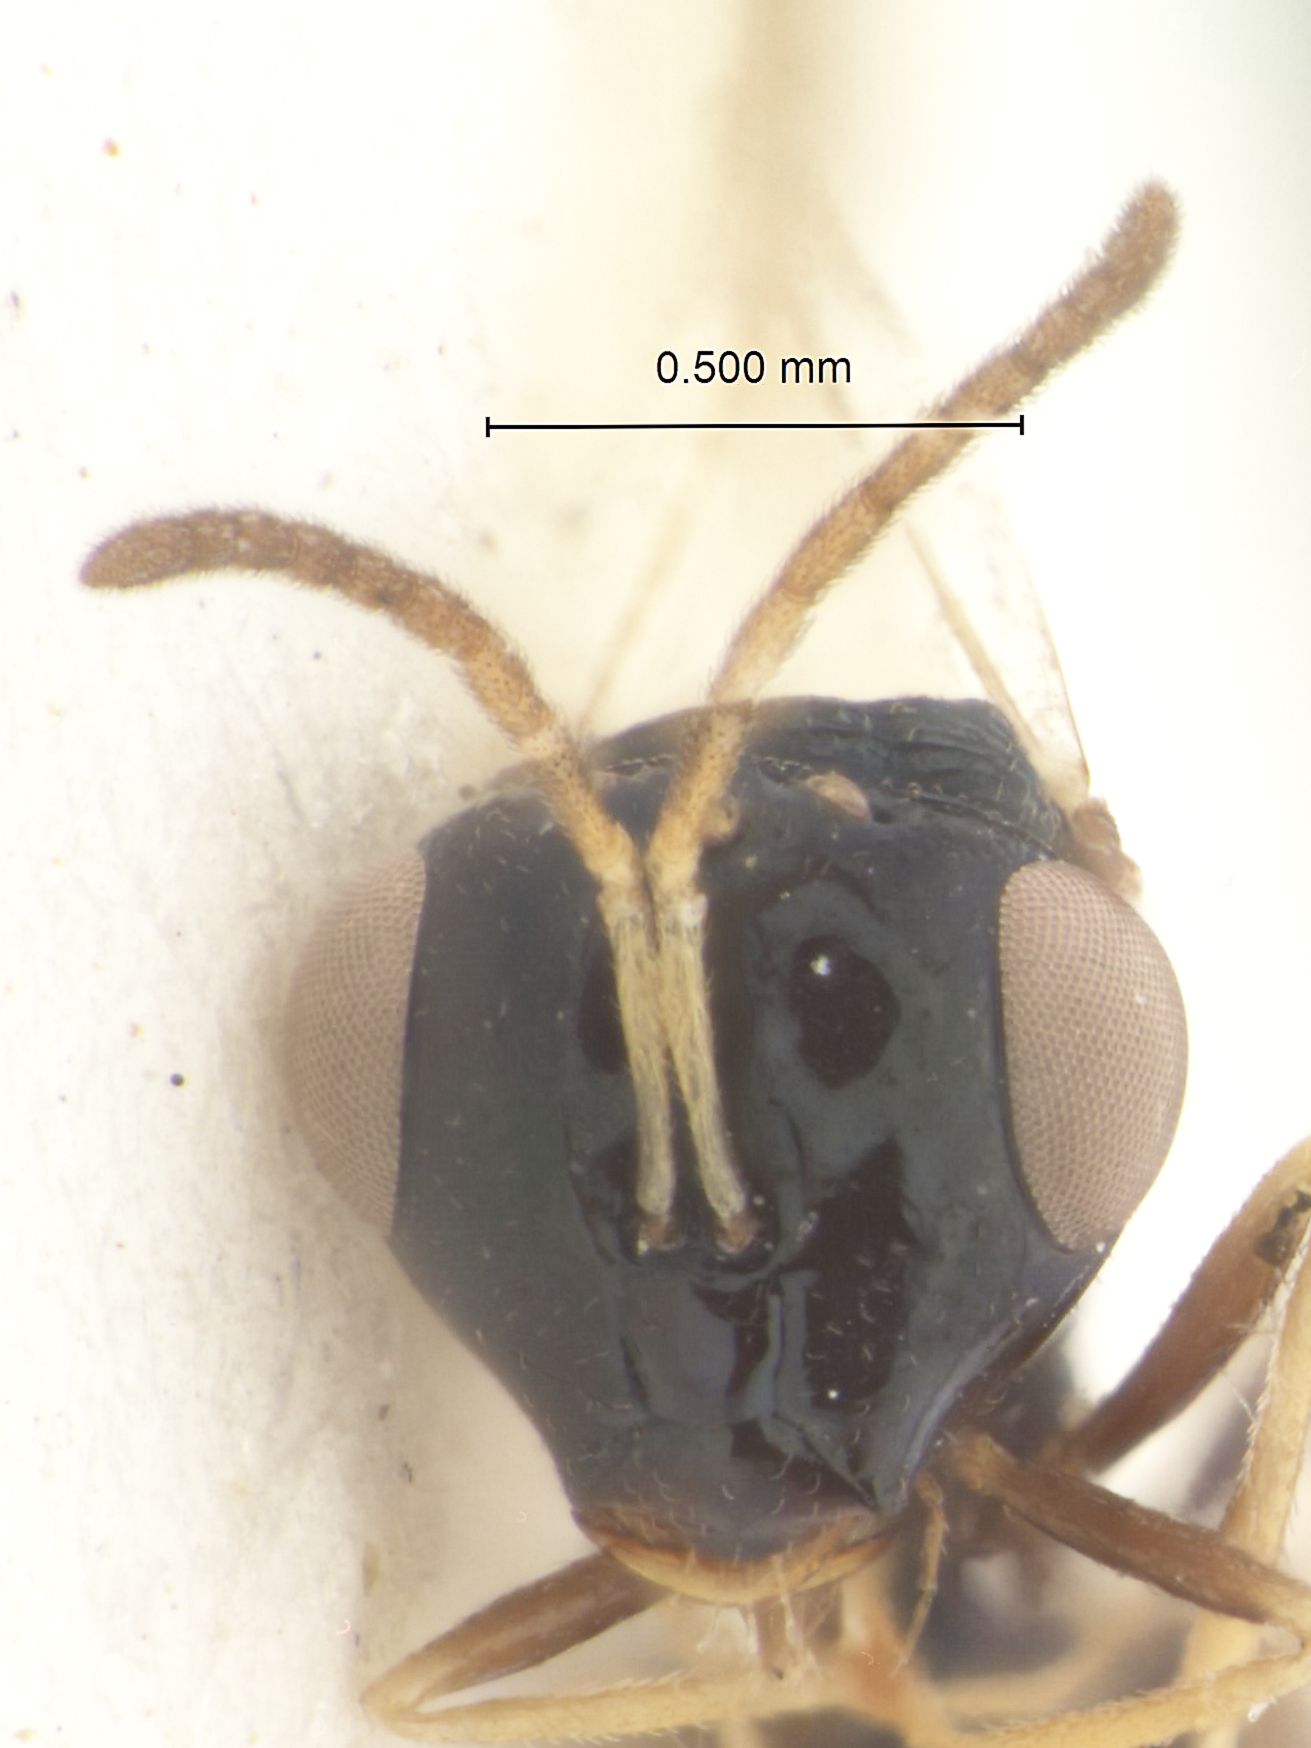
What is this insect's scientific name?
Orasema indica
